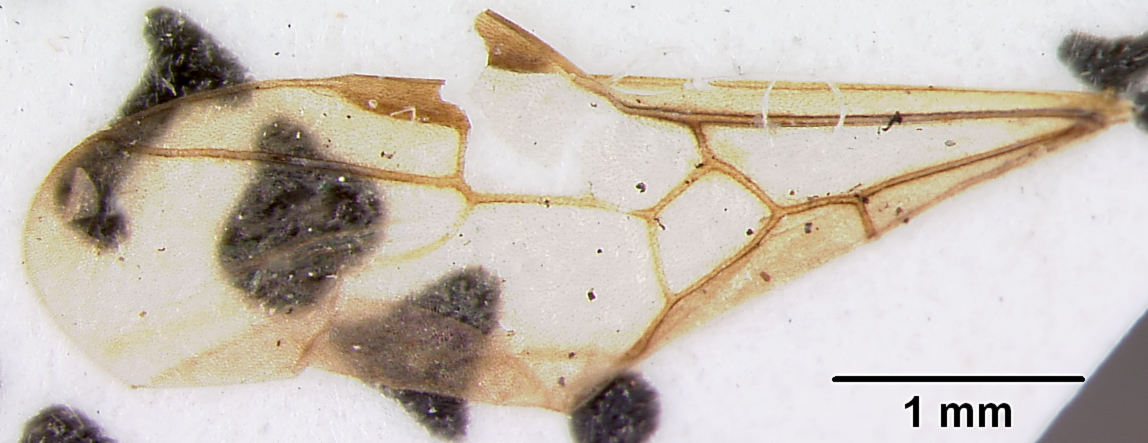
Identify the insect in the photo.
Anonychomyrma myrmex
